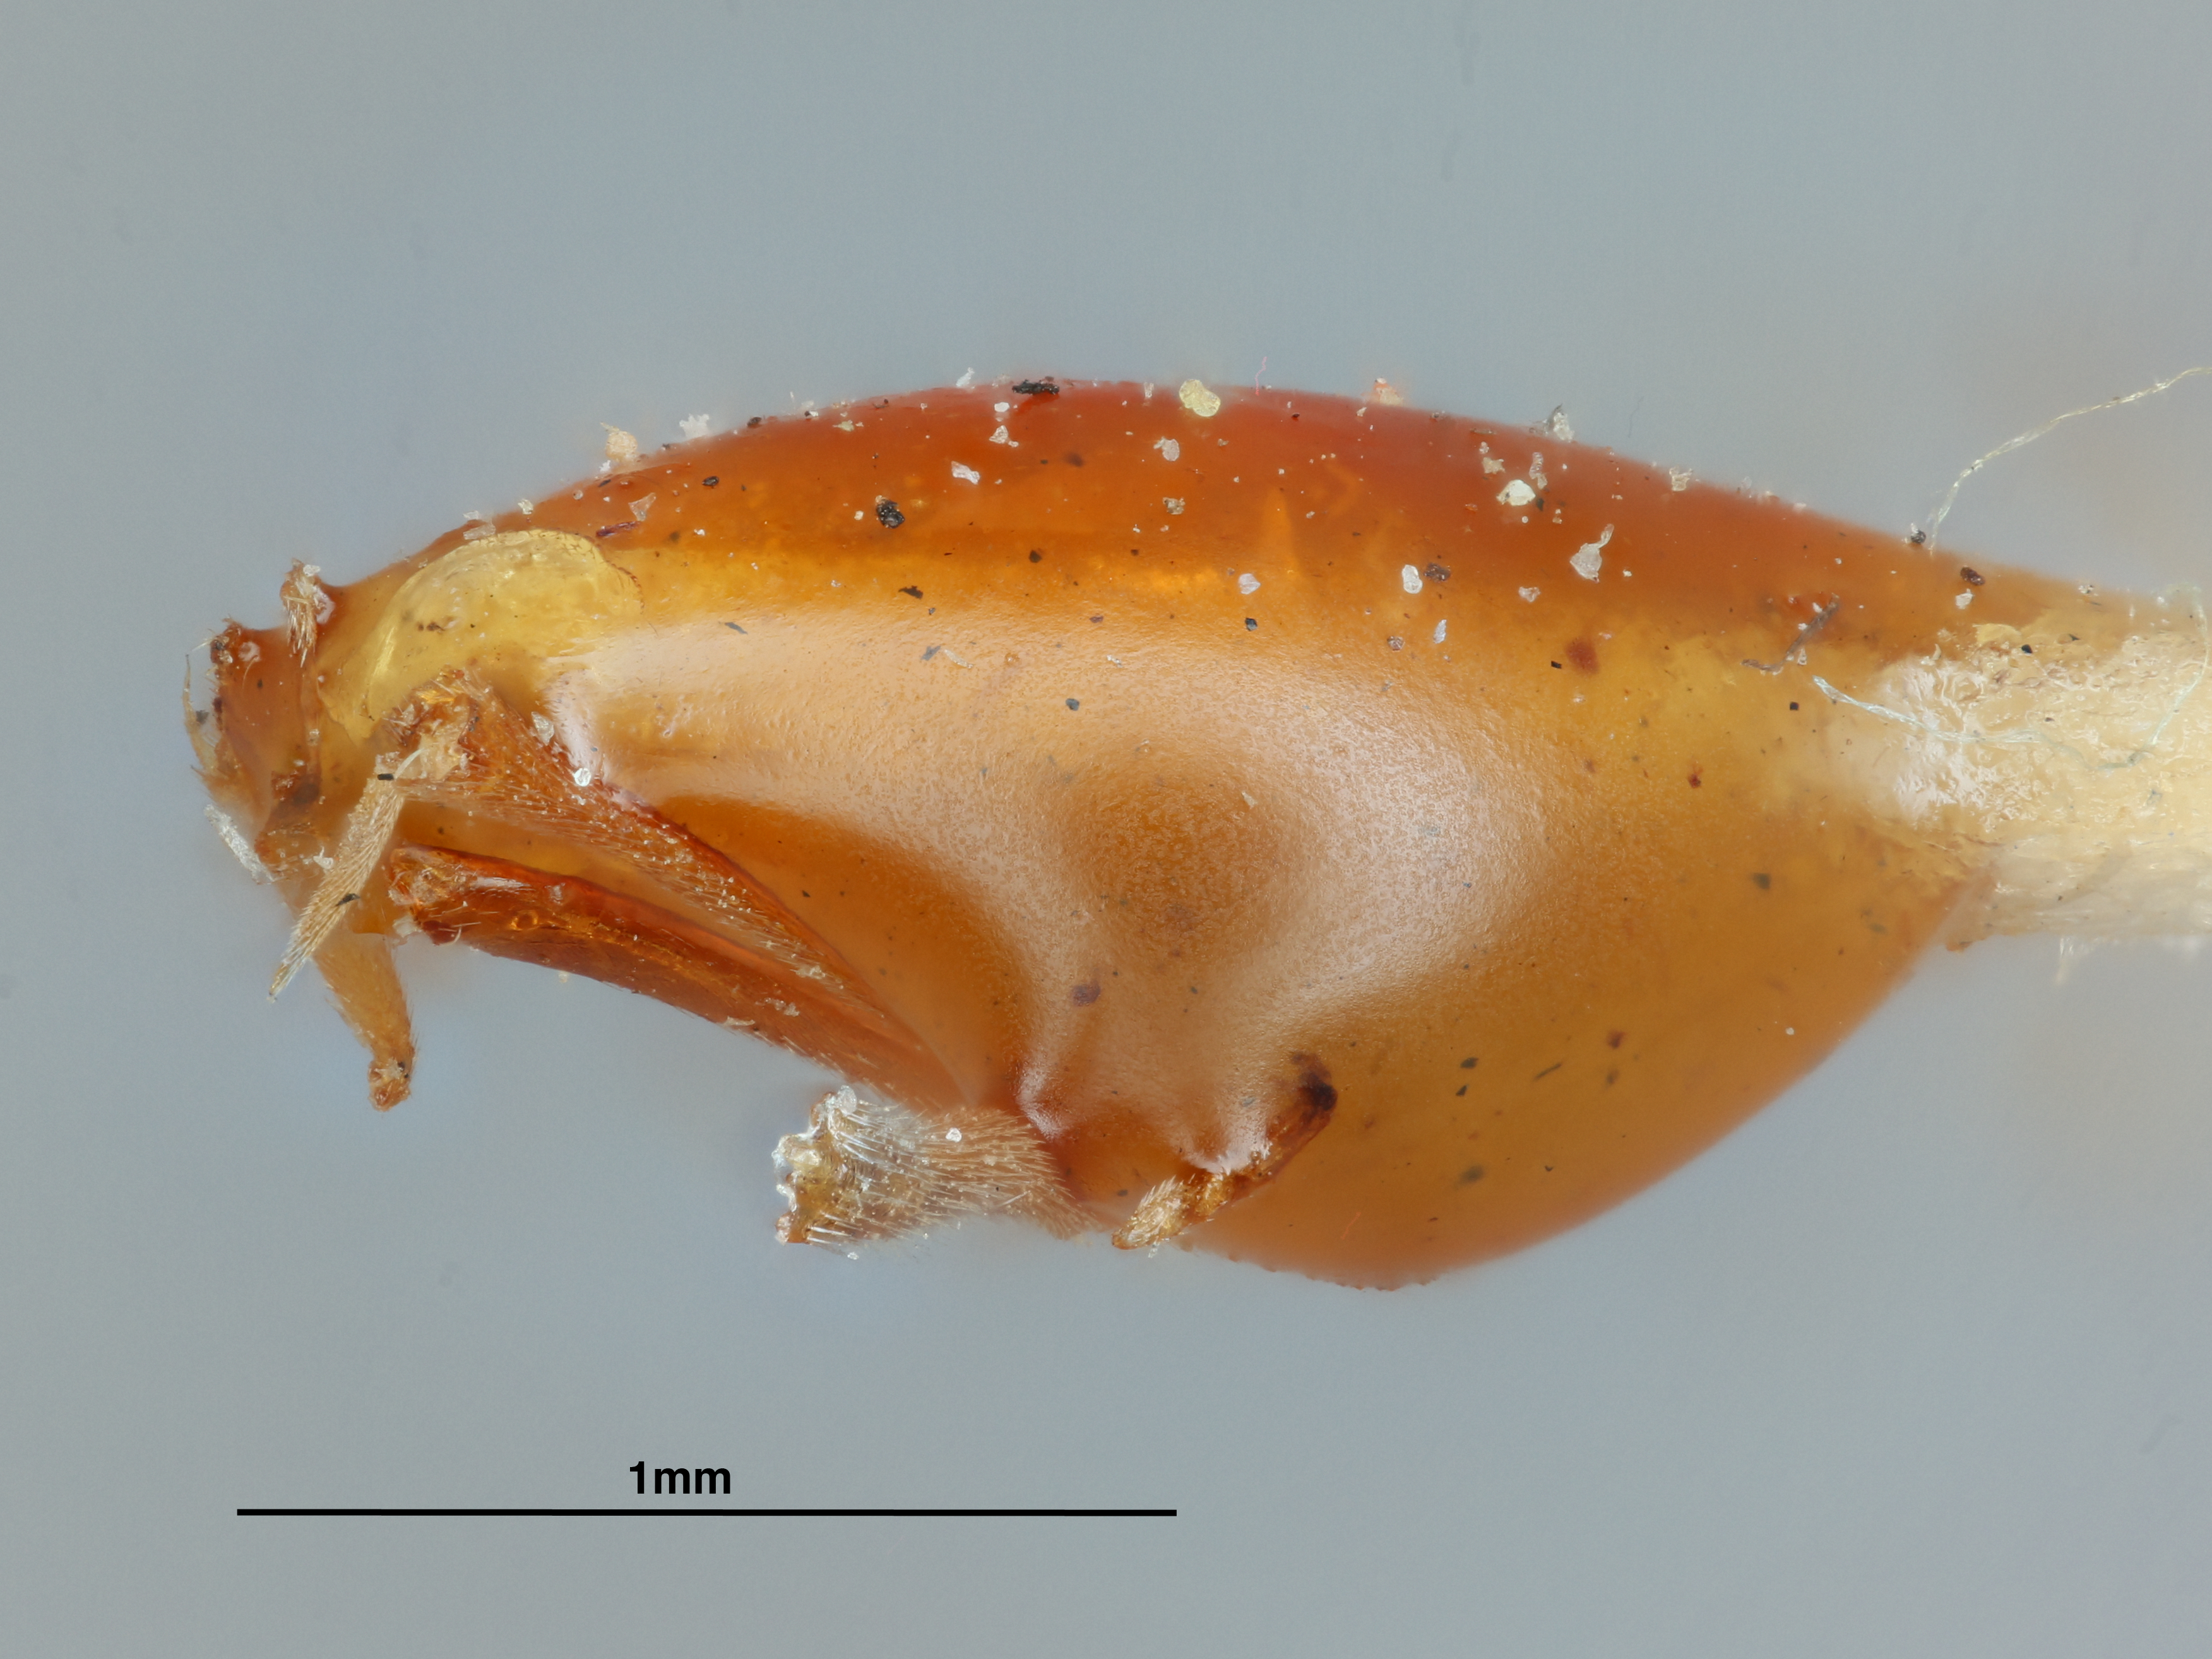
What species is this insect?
Cerchysius hubbardii
